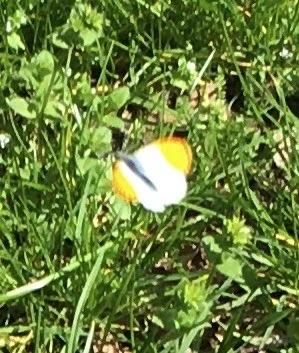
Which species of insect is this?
Anthocharis cardamines
